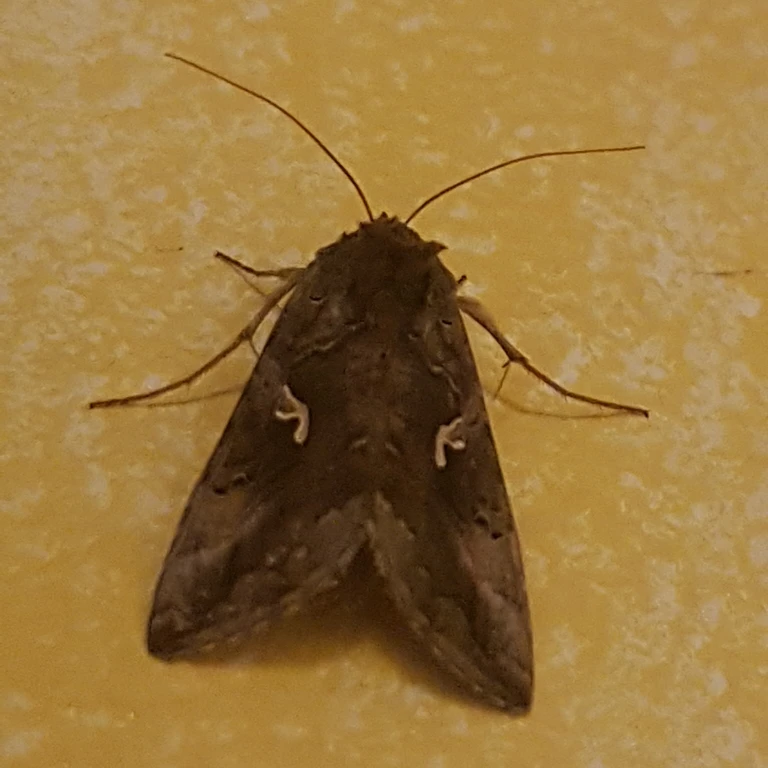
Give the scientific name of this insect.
Autographa gamma
